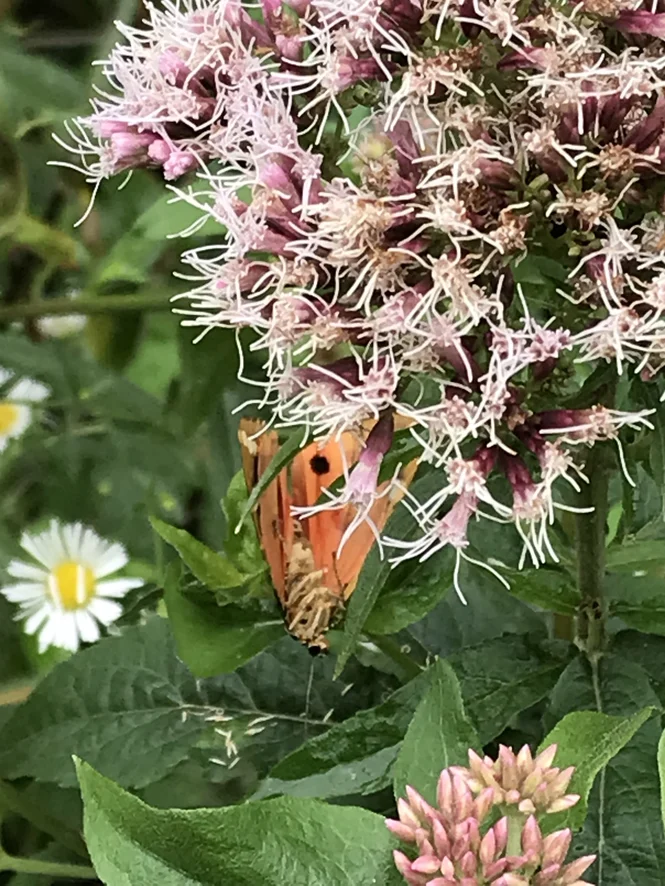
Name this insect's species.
Euplagia quadripunctaria
